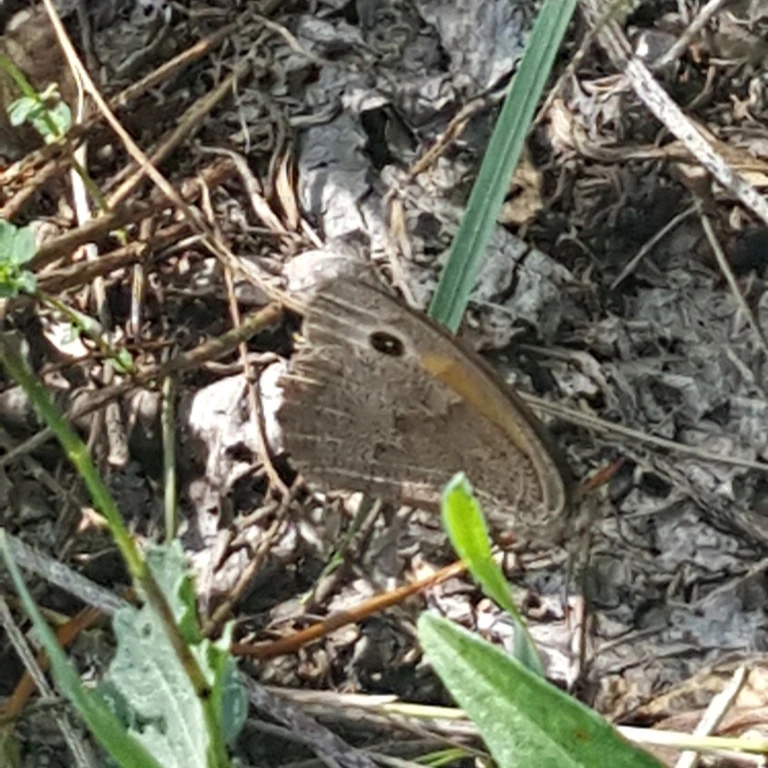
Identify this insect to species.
Maniola jurtina
